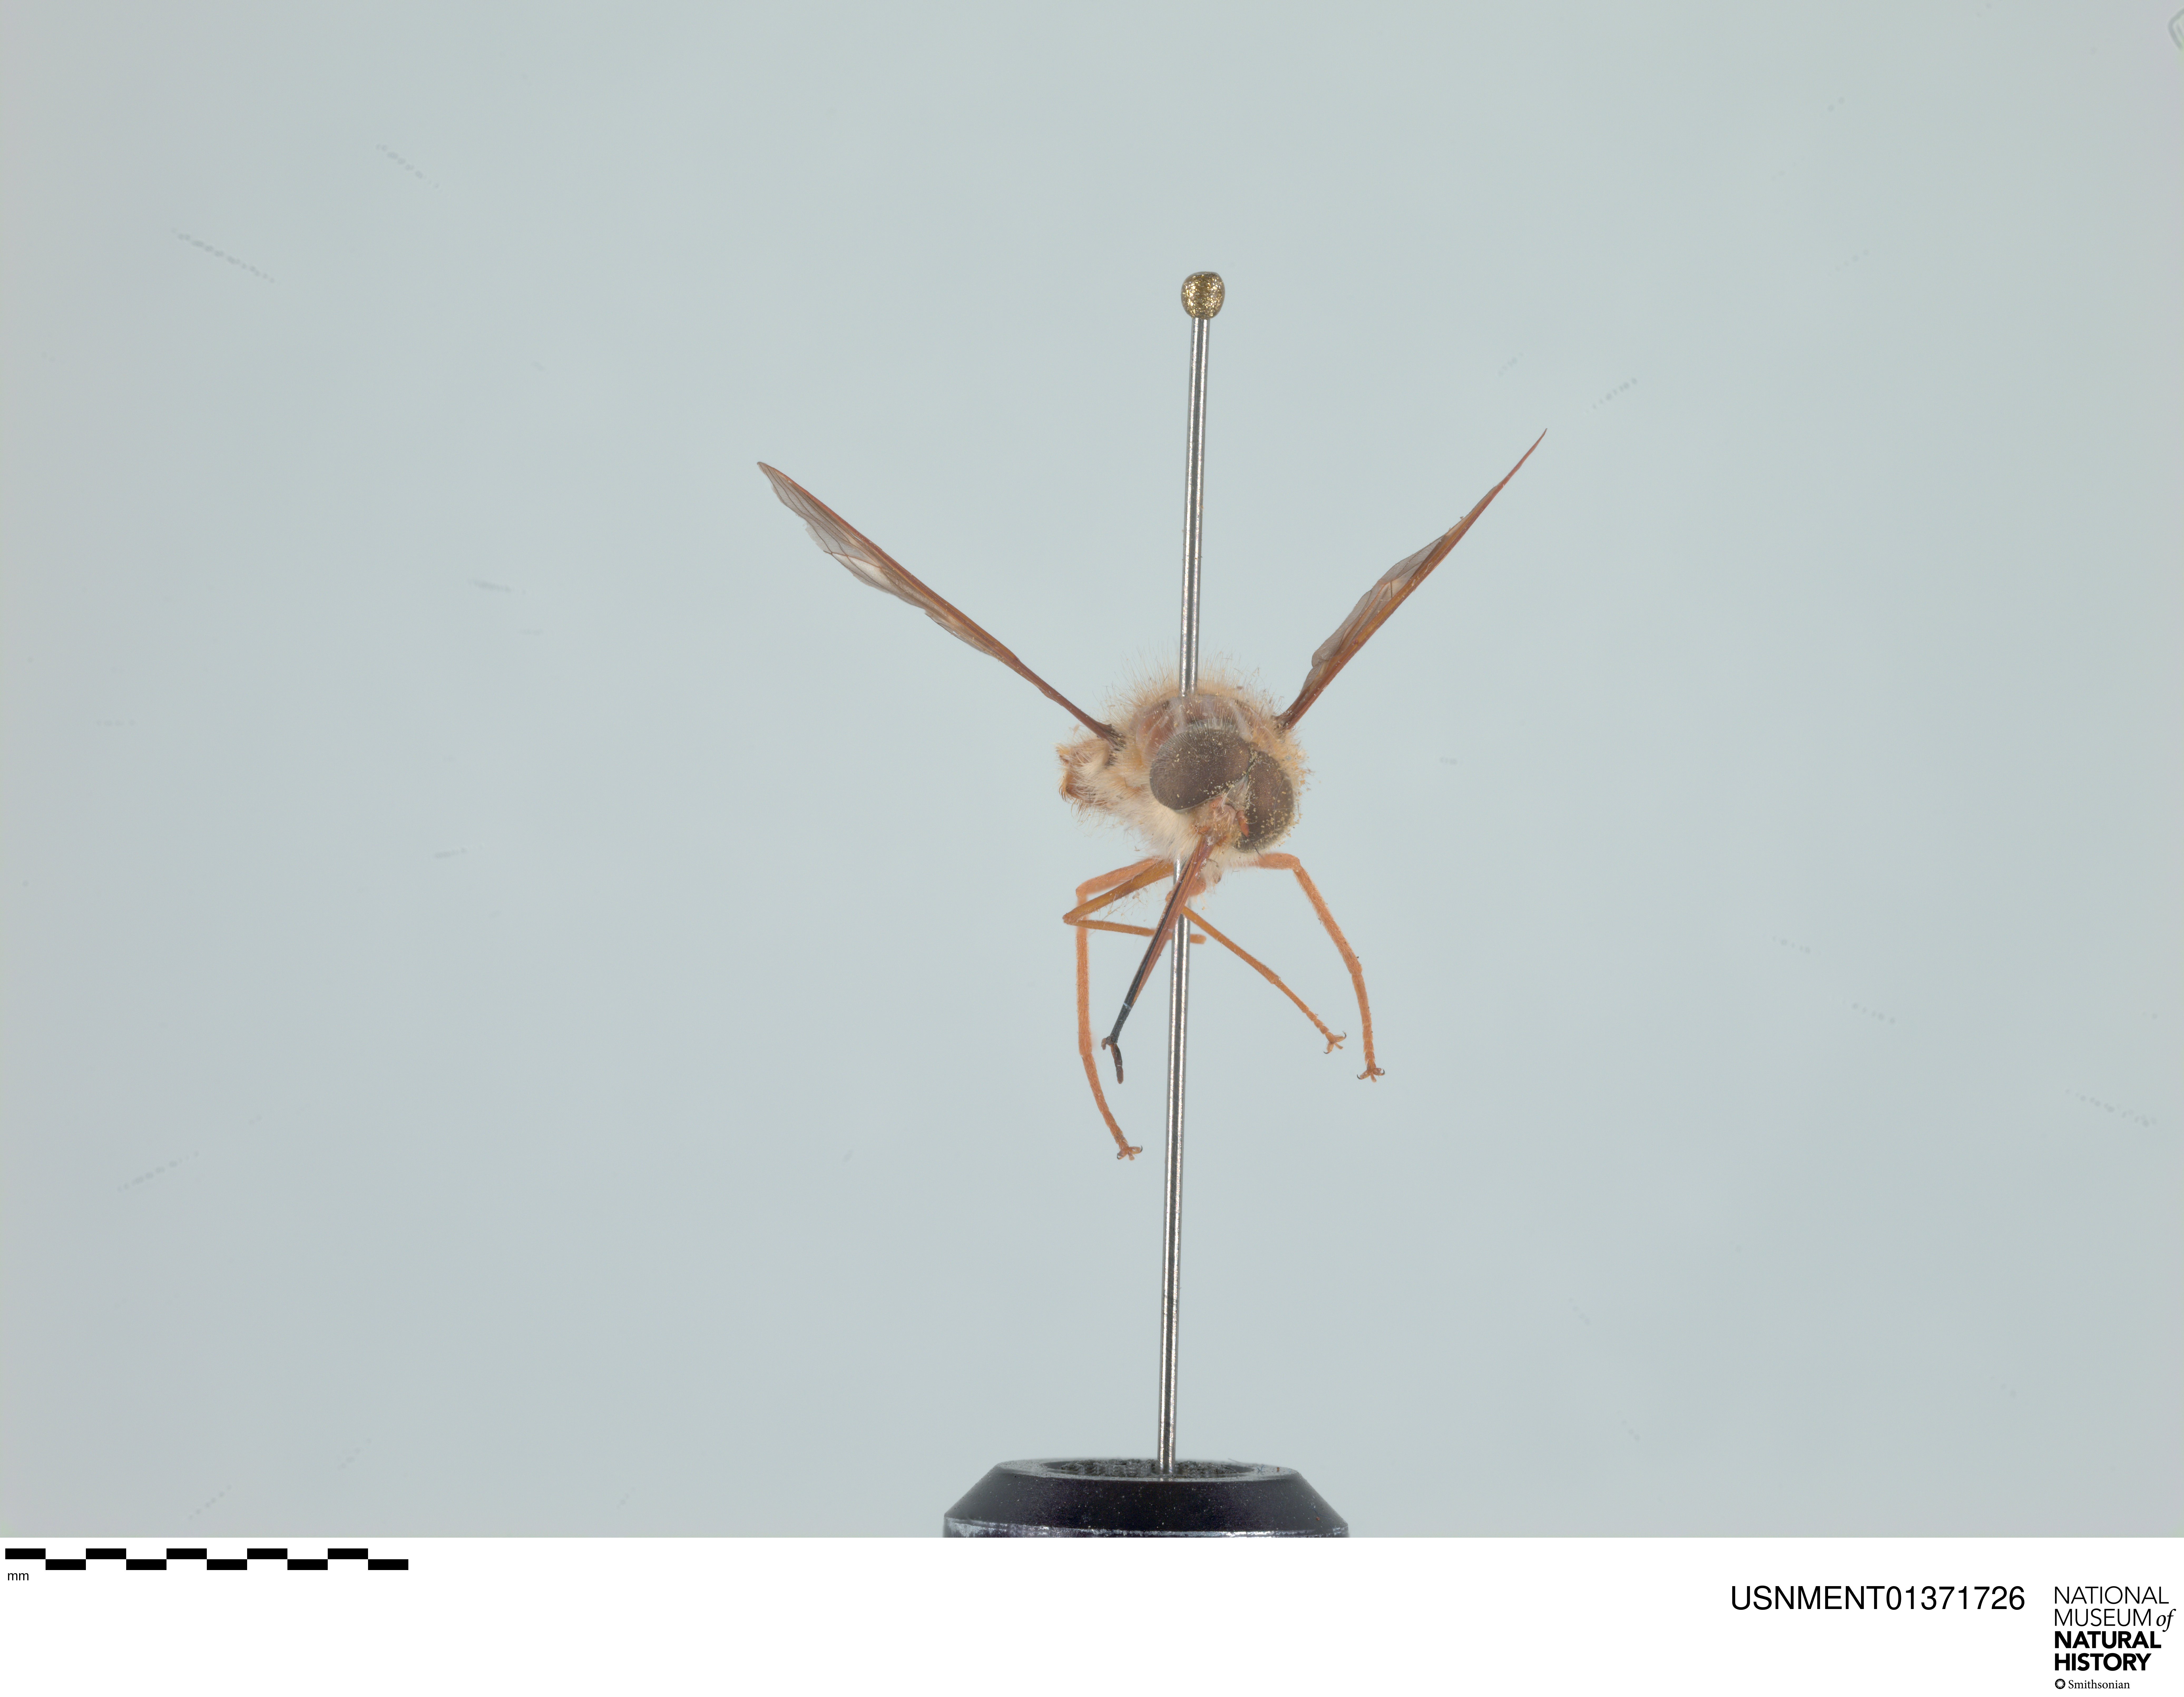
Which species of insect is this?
Hirmoneura nubipennis (also Trichophthalma nubipennis)
